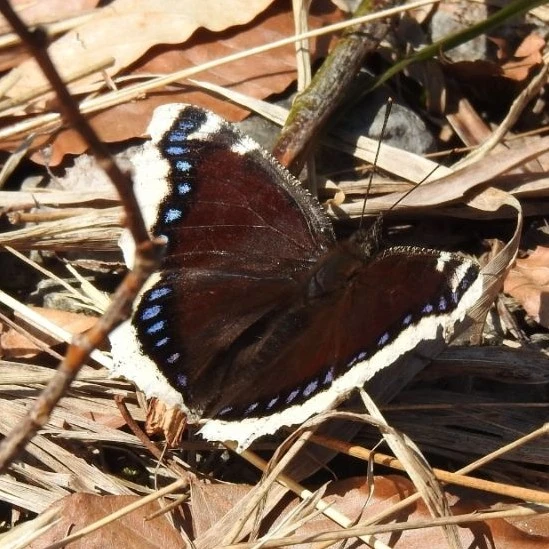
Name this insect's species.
Nymphalis antiopa
